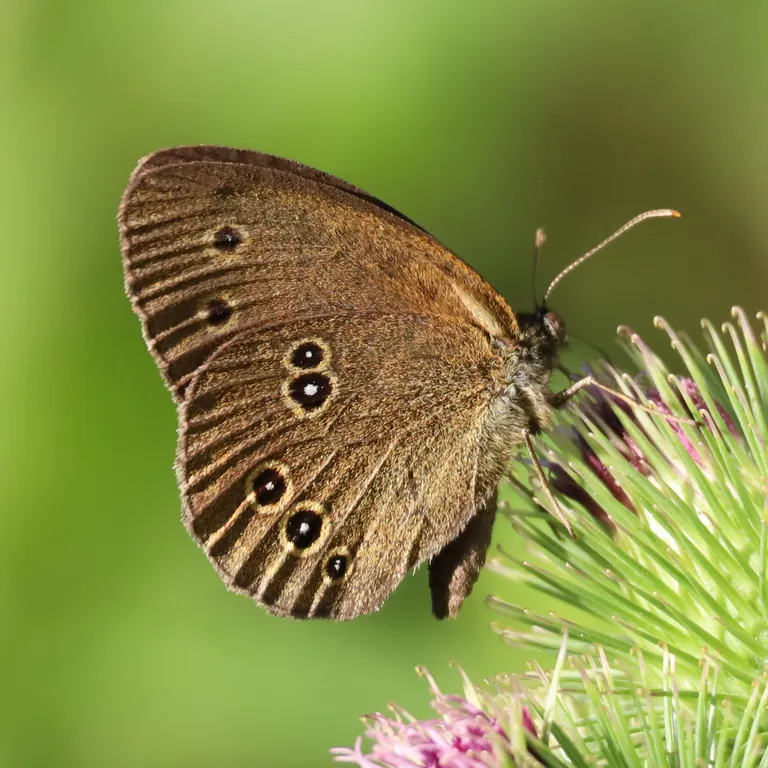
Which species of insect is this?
Aphantopus hyperantus
